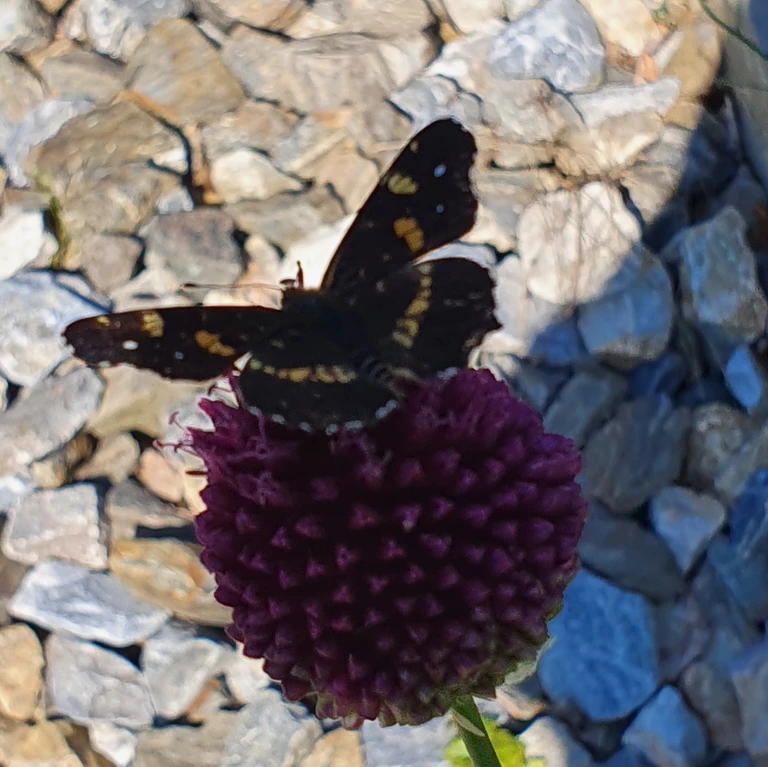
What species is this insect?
Araschnia levana
